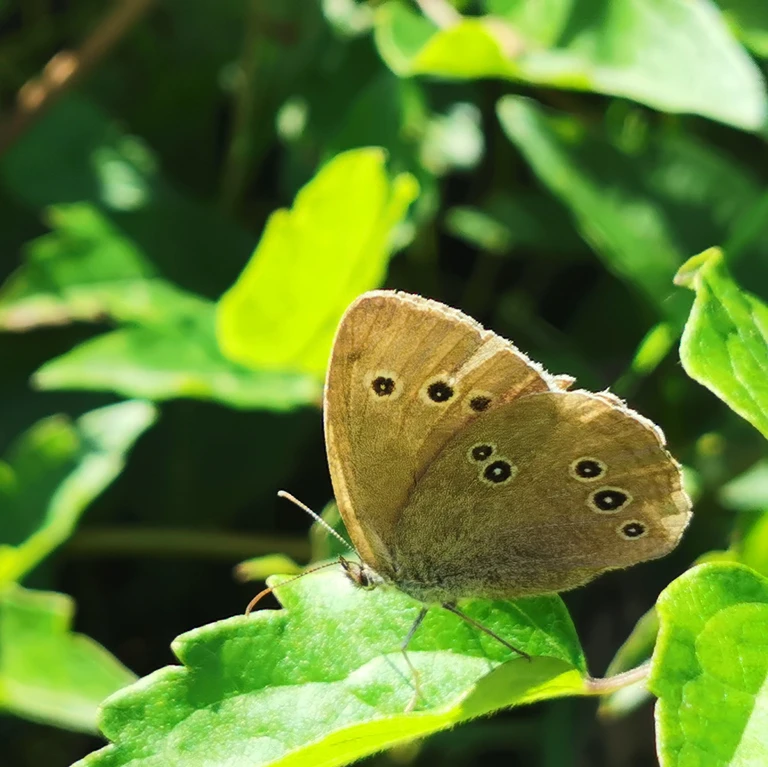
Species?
Aphantopus hyperantus
